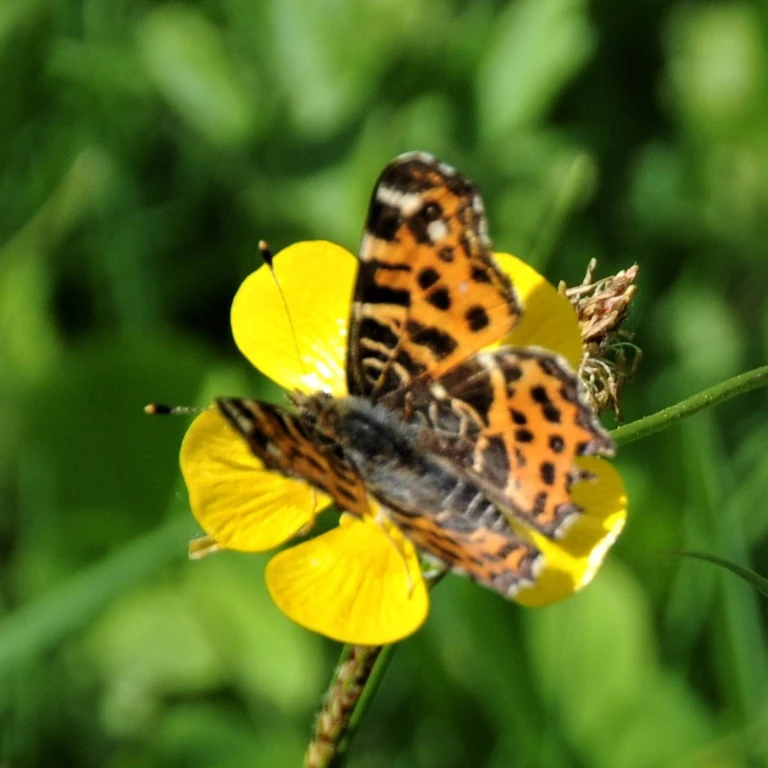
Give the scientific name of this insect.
Araschnia levana
